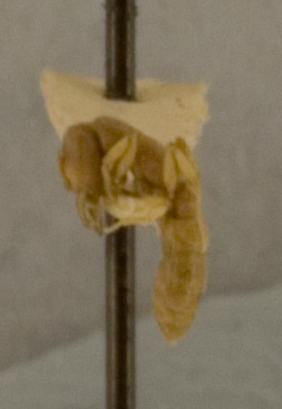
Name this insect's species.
Stigmatomma pallidipes
